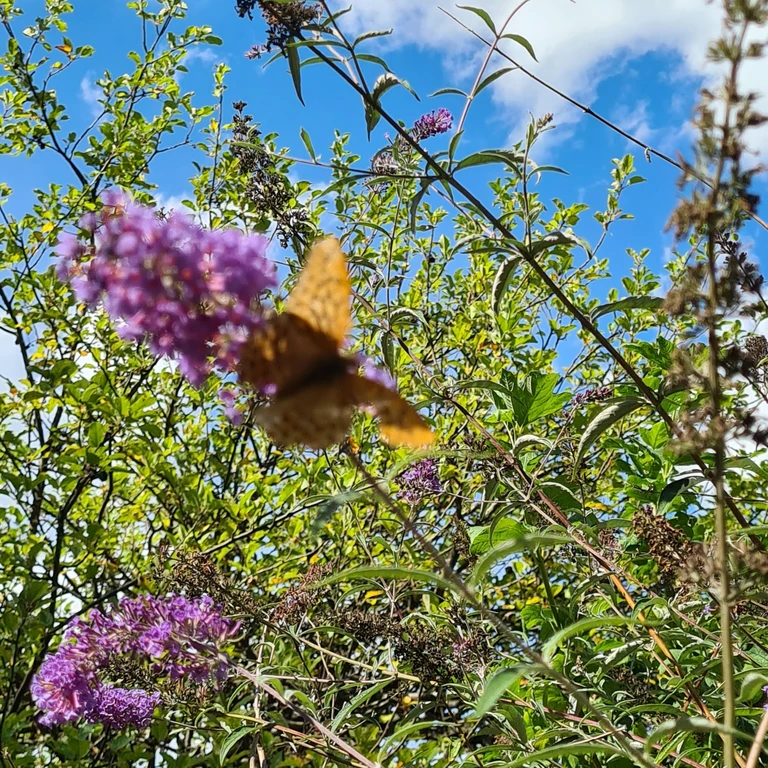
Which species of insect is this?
Argynnis paphia
